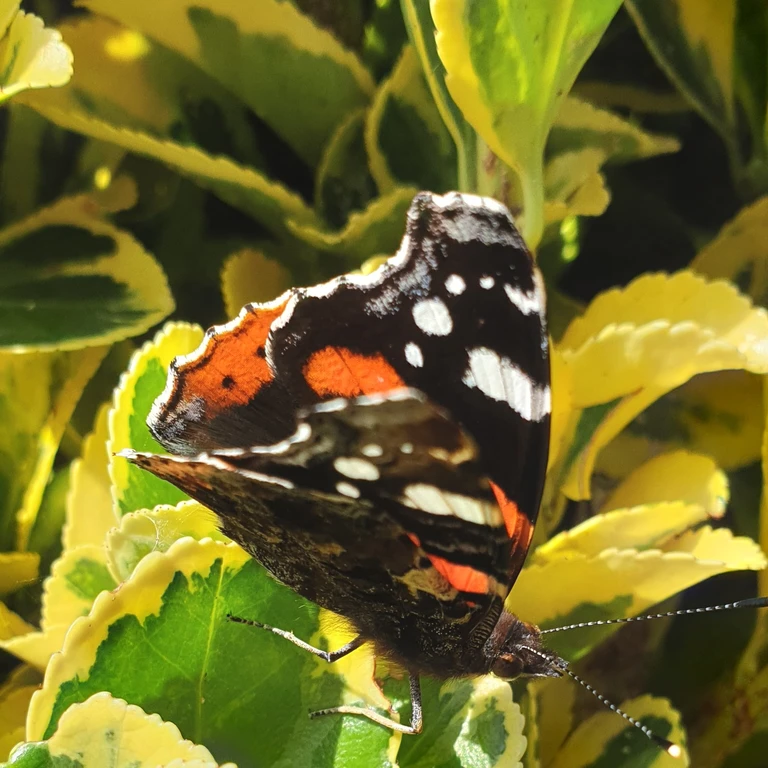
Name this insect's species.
Vanessa atalanta
